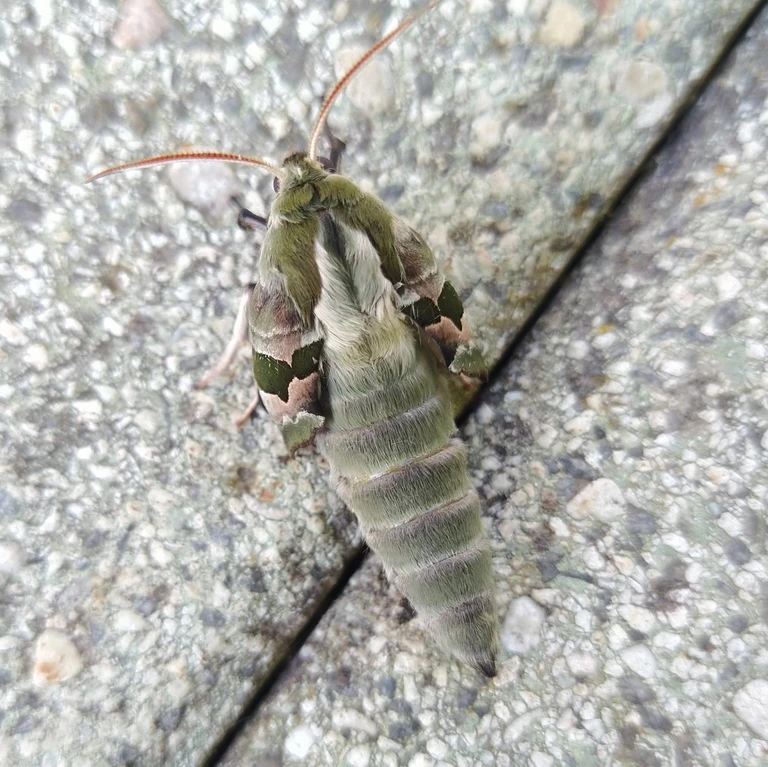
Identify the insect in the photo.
Mimas tiliae
